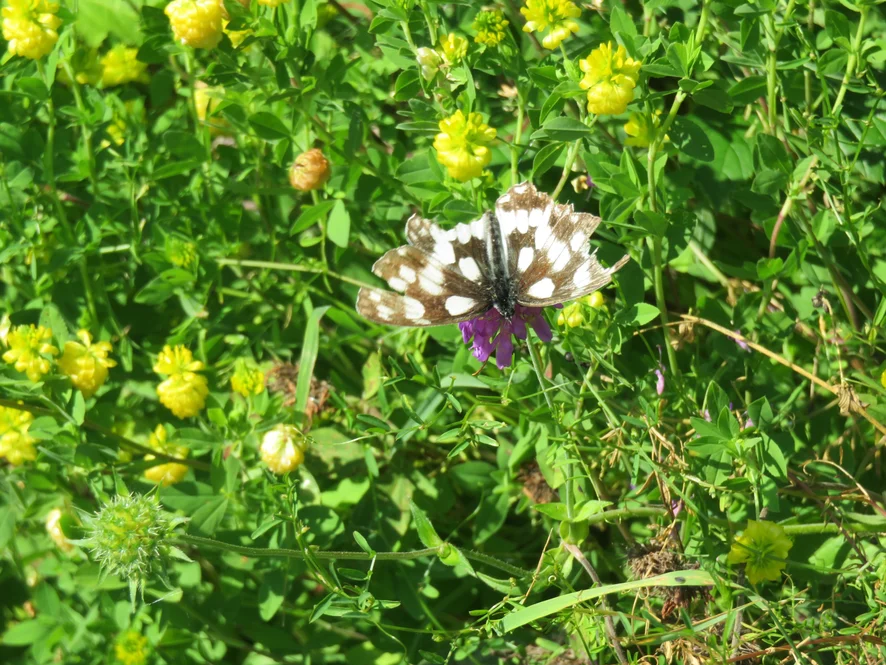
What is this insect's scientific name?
Melanargia galathea
